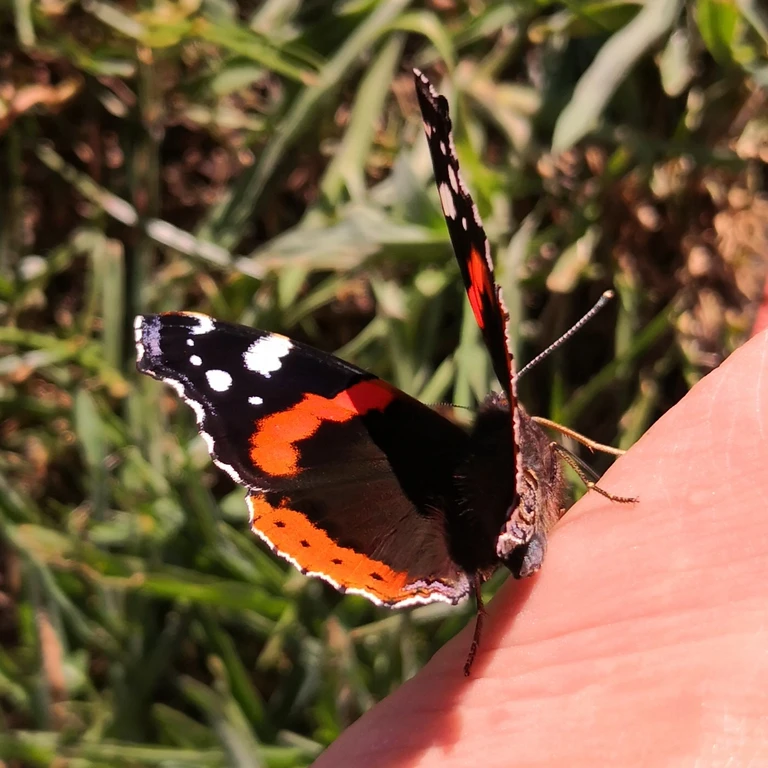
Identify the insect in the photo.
Vanessa atalanta
